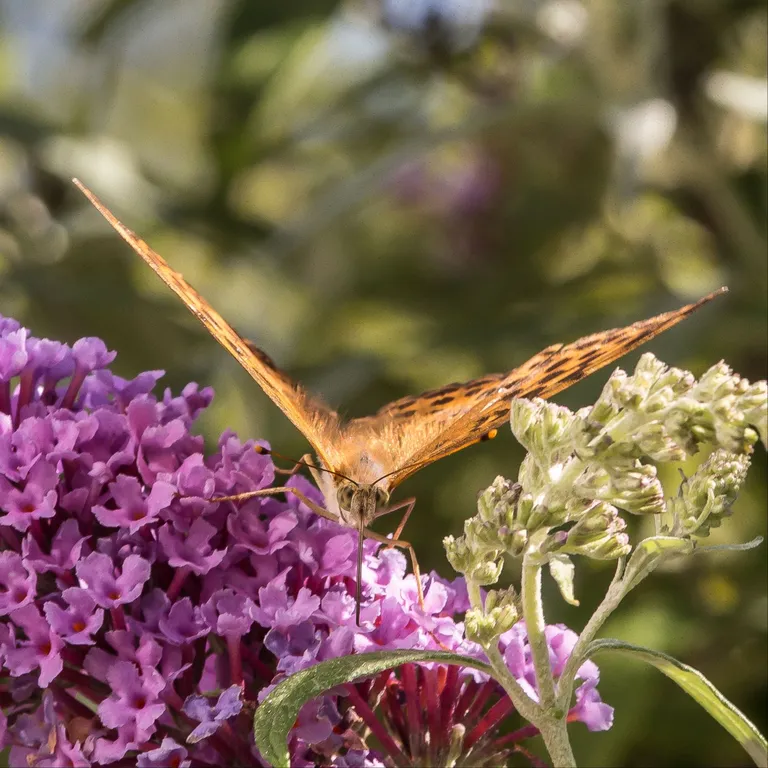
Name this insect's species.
Argynnis paphia
